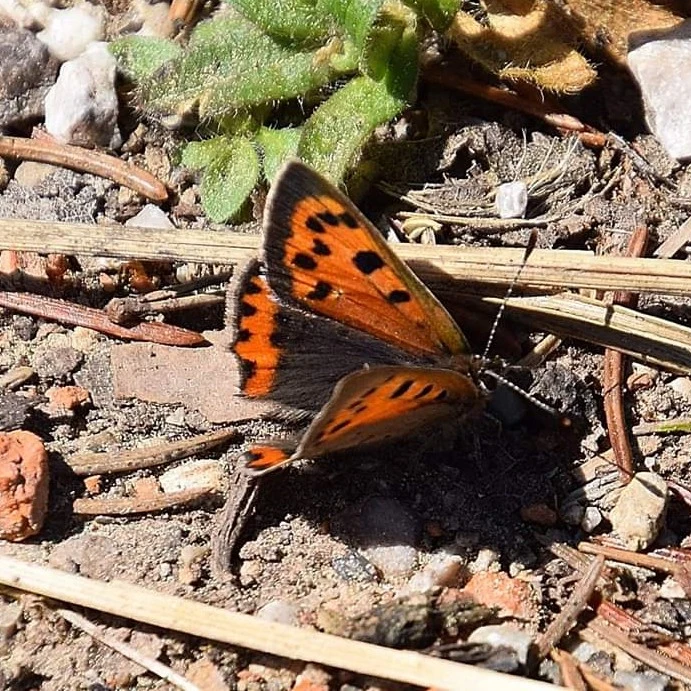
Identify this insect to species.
Lycaena phlaeas
